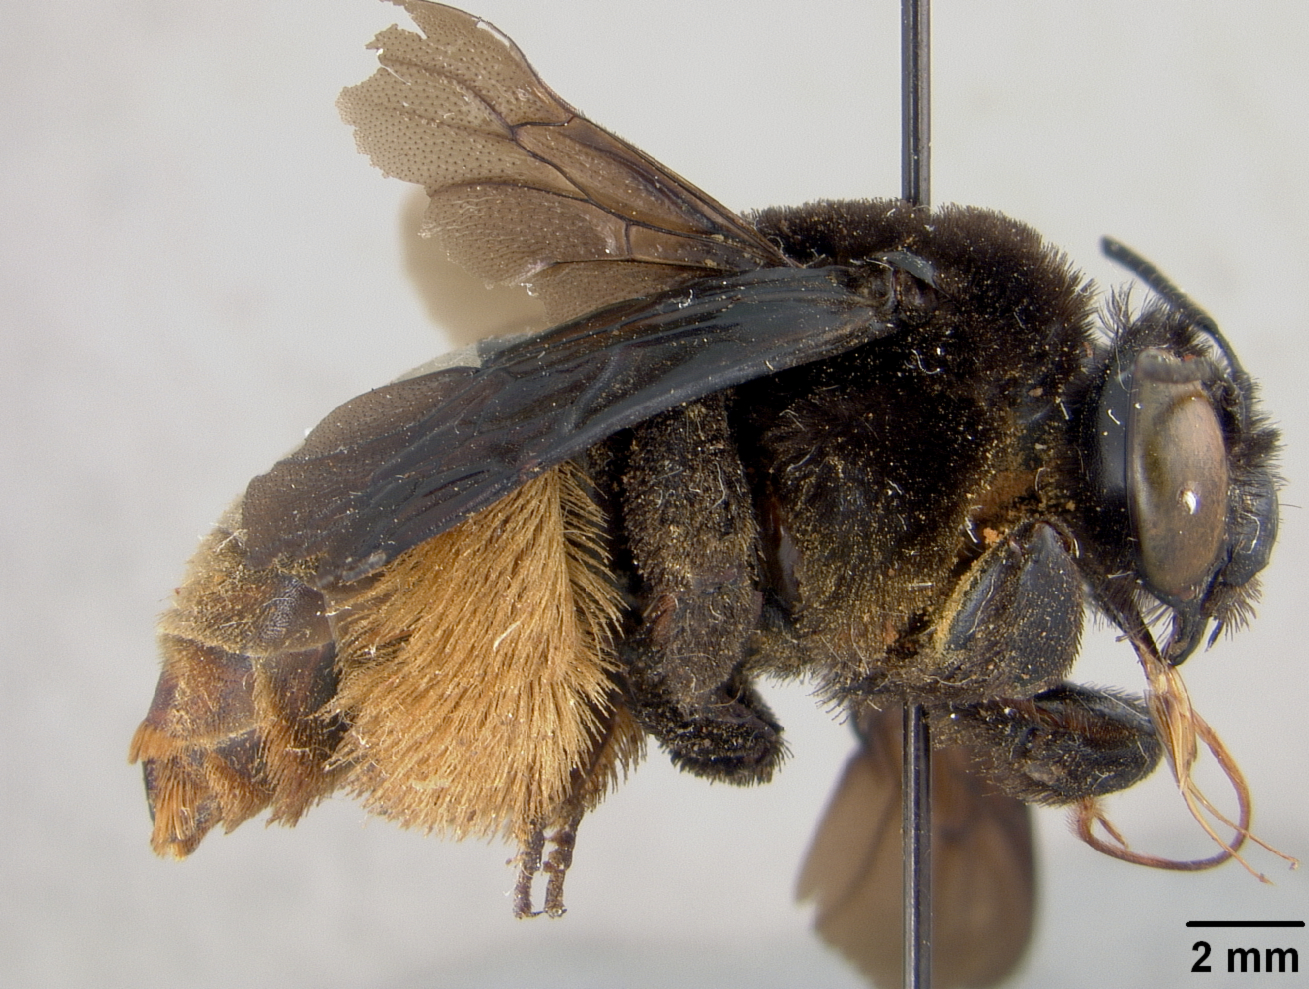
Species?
Epicharis cisnerosi
